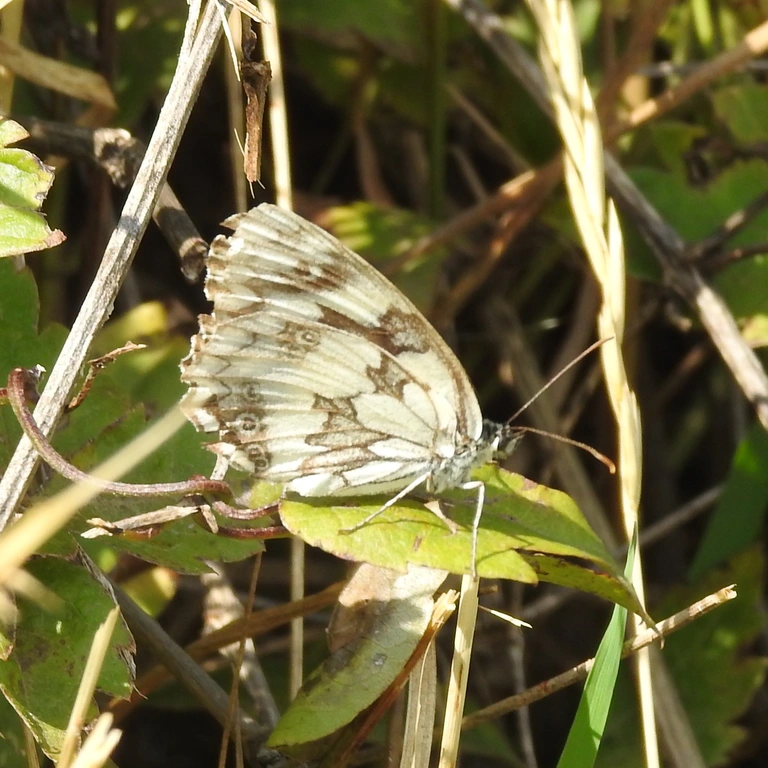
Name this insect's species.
Melanargia galathea
